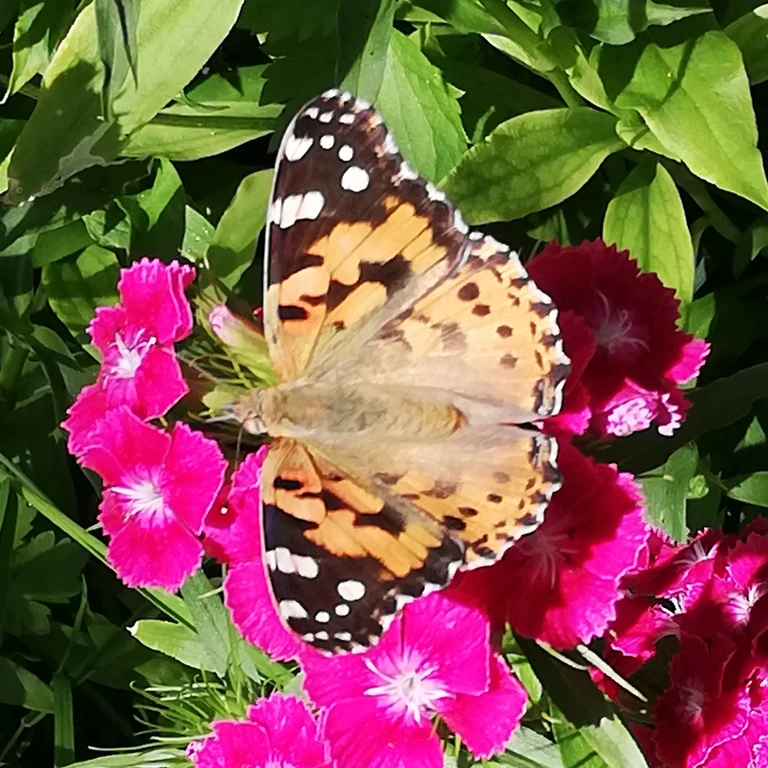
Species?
Vanessa cardui
